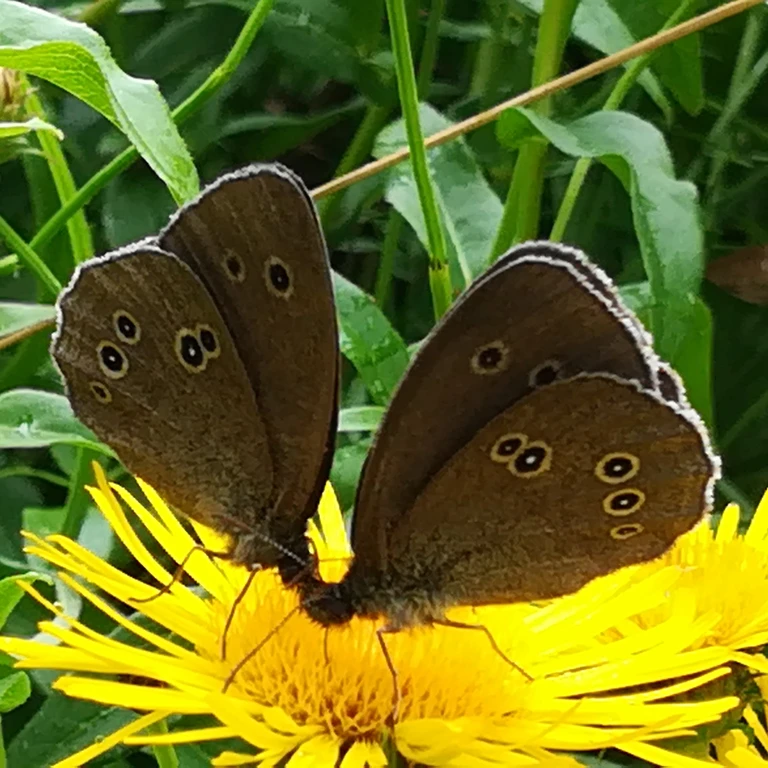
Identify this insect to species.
Aphantopus hyperantus
